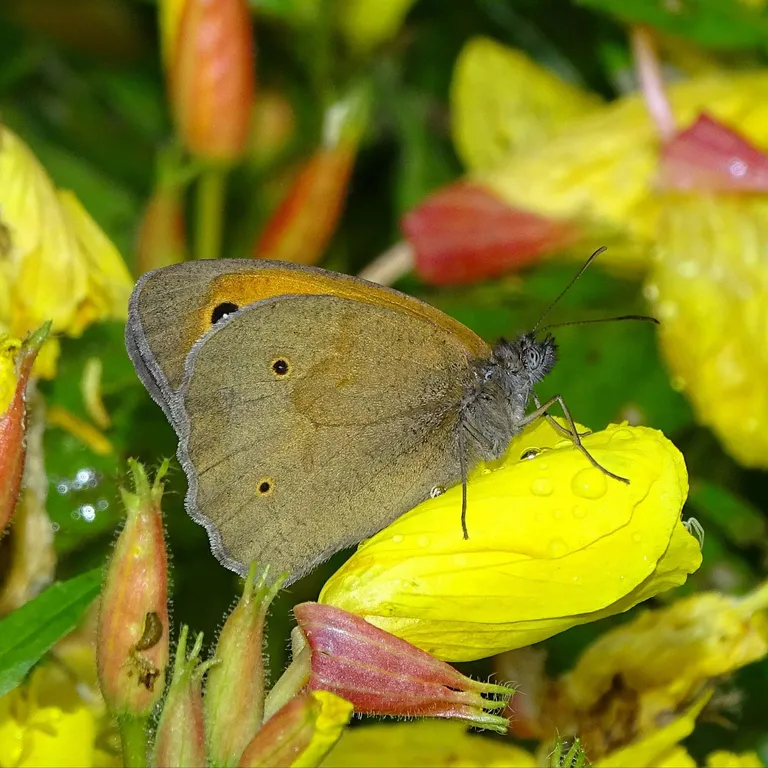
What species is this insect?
Maniola jurtina
